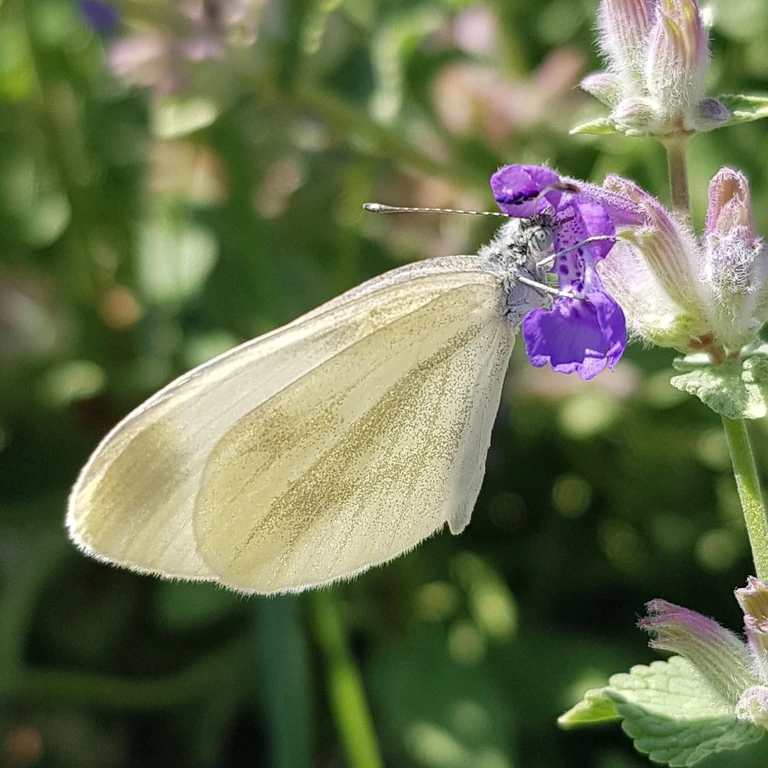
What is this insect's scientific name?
Leptidea sinapis/juvernica
